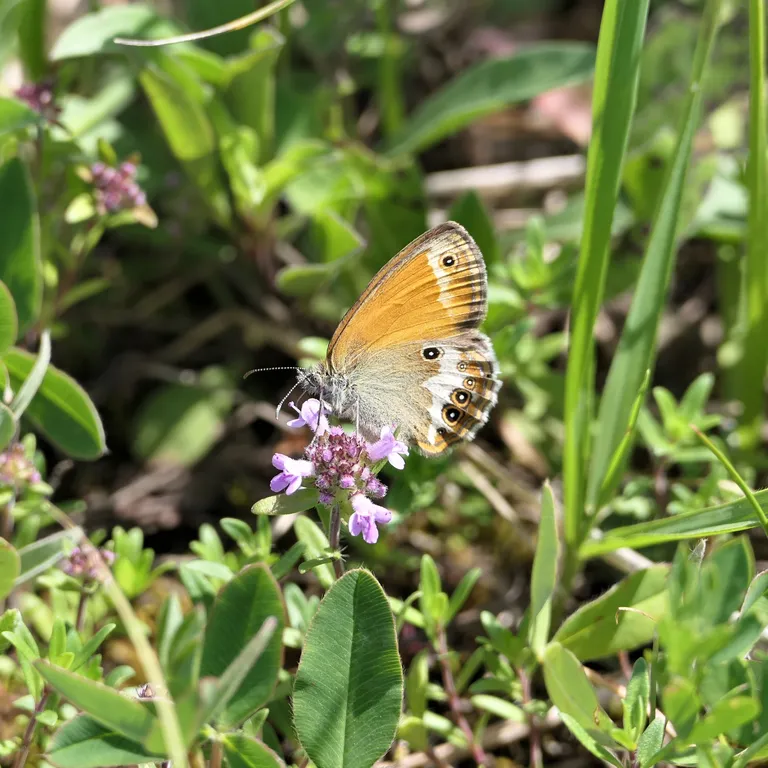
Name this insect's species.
Coenonympha arcania
